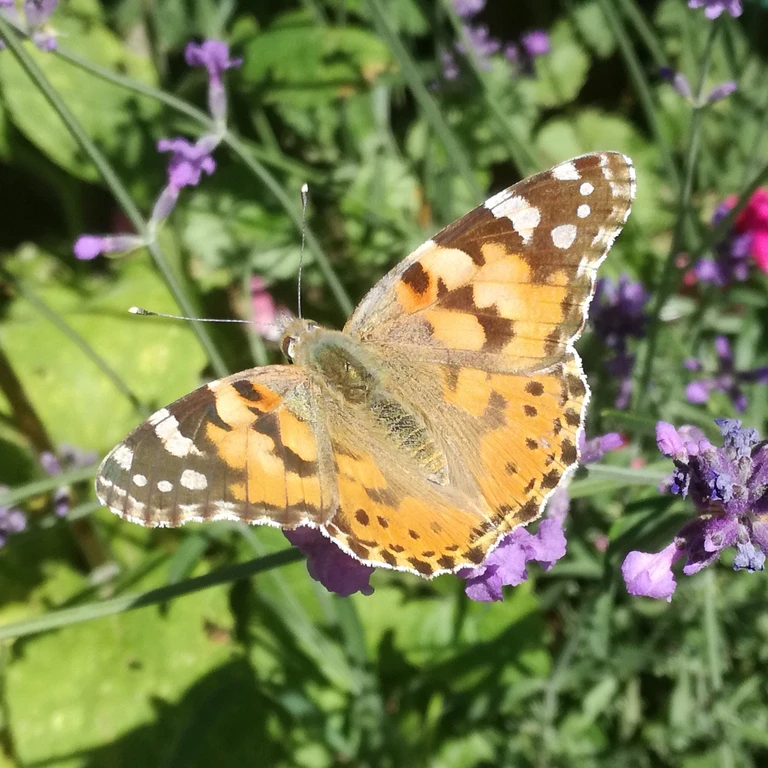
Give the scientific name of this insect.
Vanessa cardui
